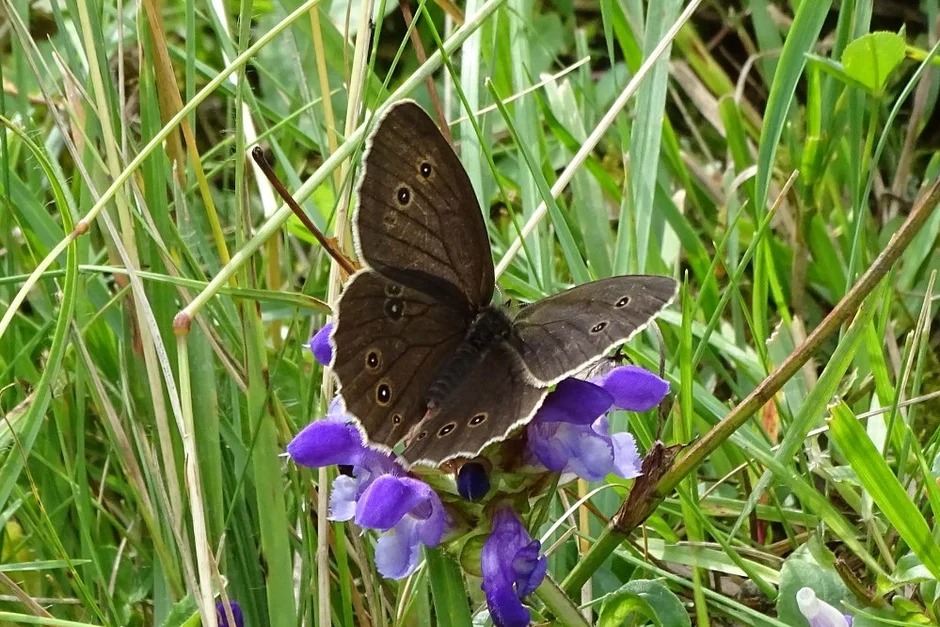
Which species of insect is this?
Aphantopus hyperantus
